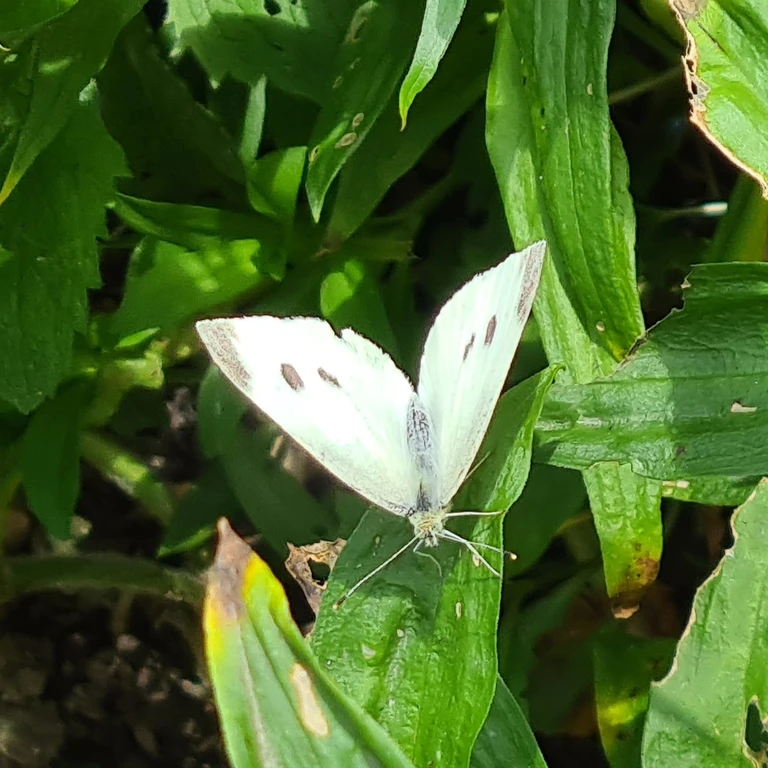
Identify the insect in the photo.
Pieris rapae
